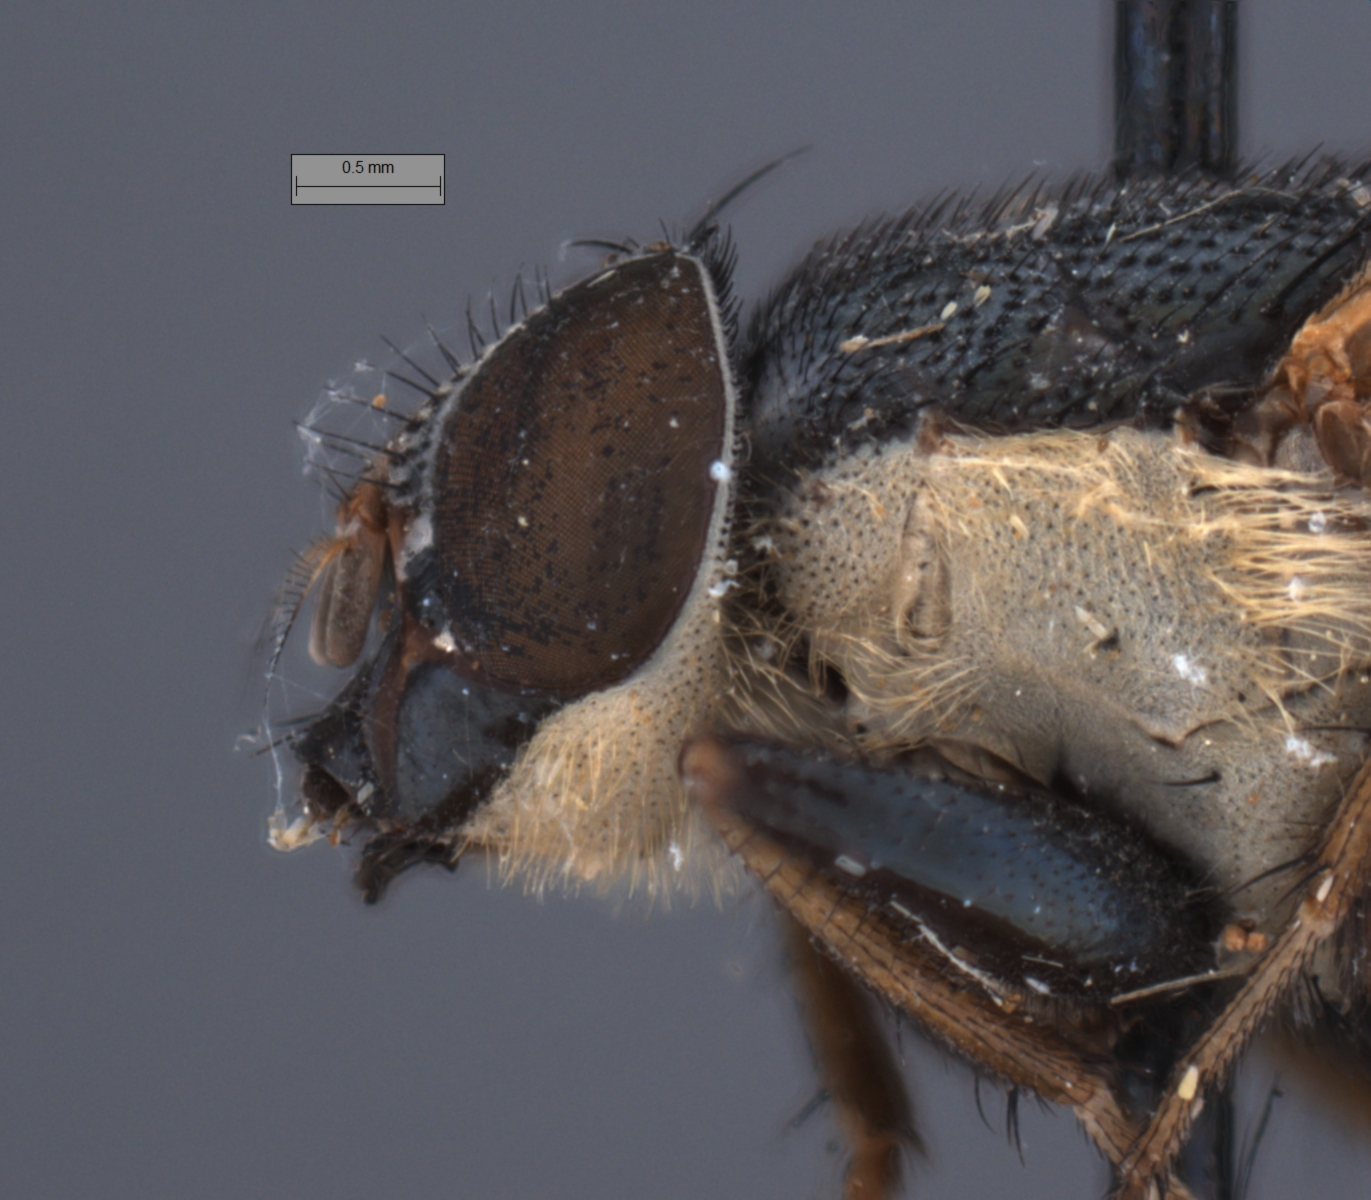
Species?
Idiella mandarina
